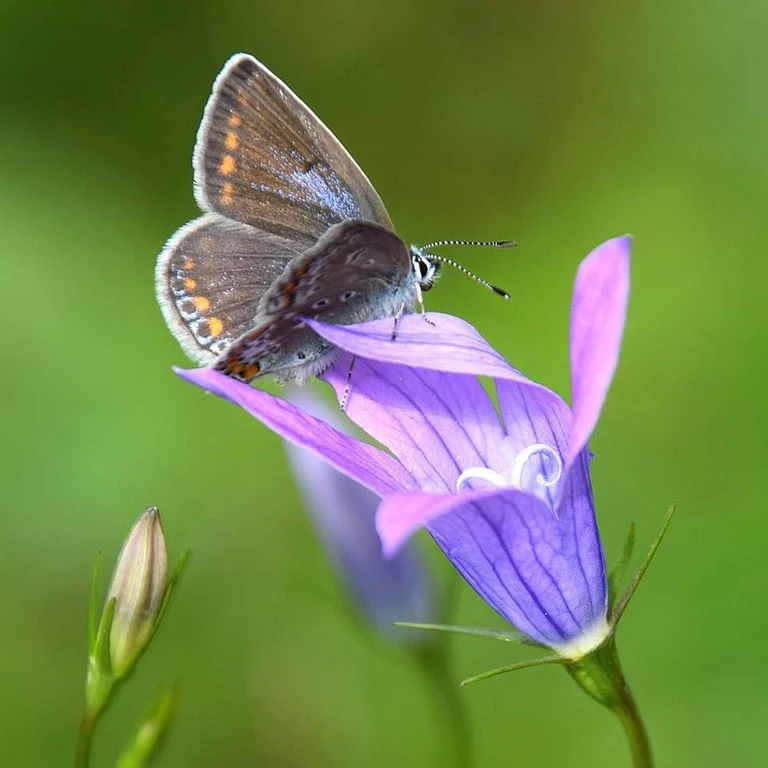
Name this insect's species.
Polyommatus icarus
